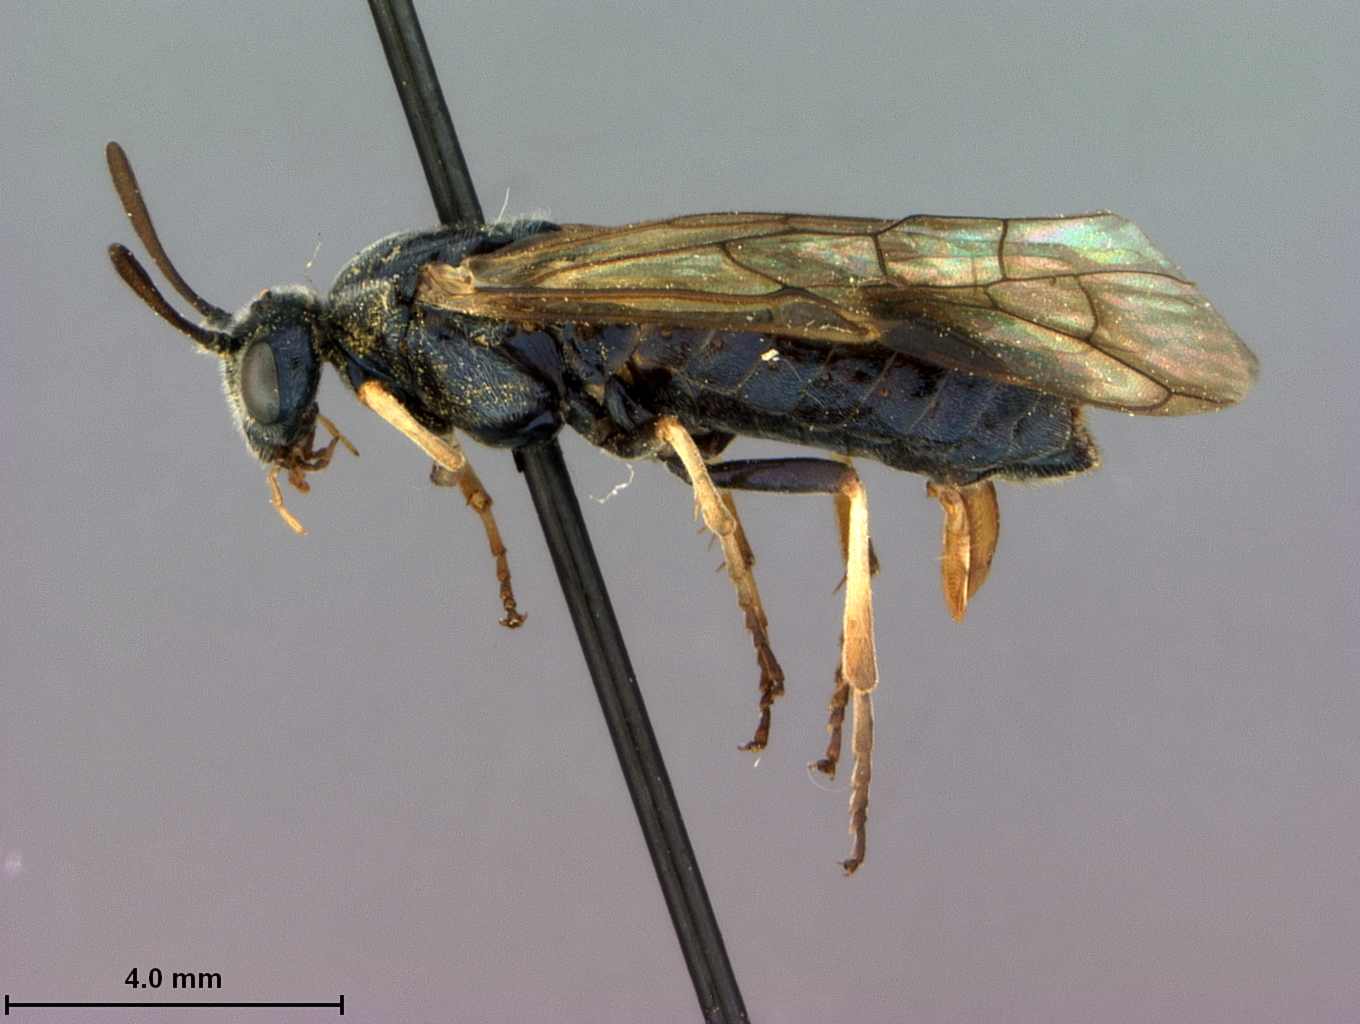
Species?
Arge parena
